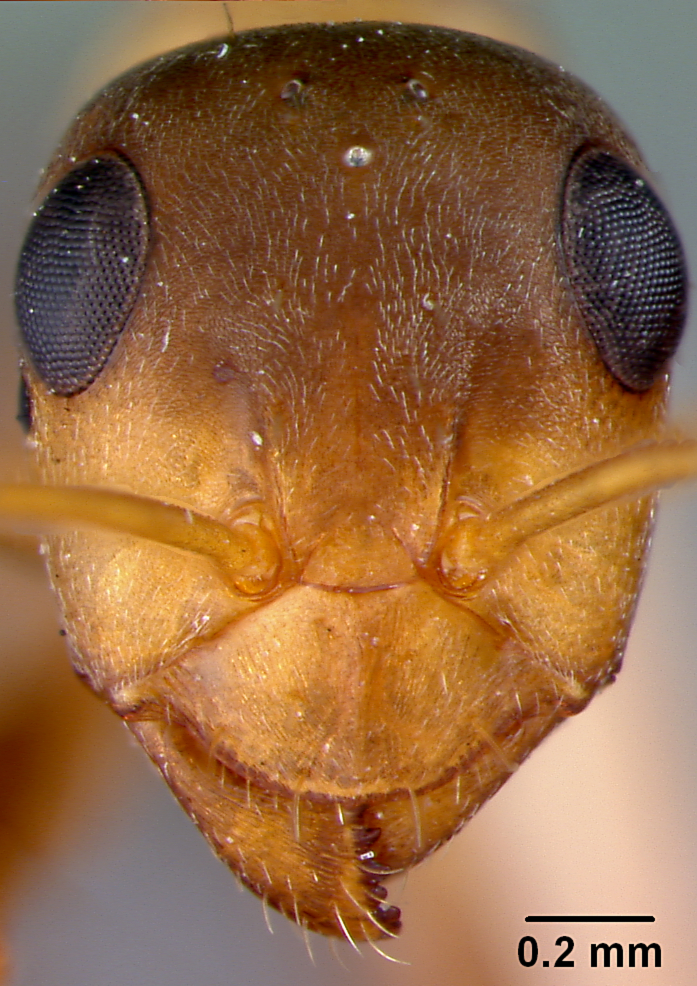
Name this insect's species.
Formica moki
